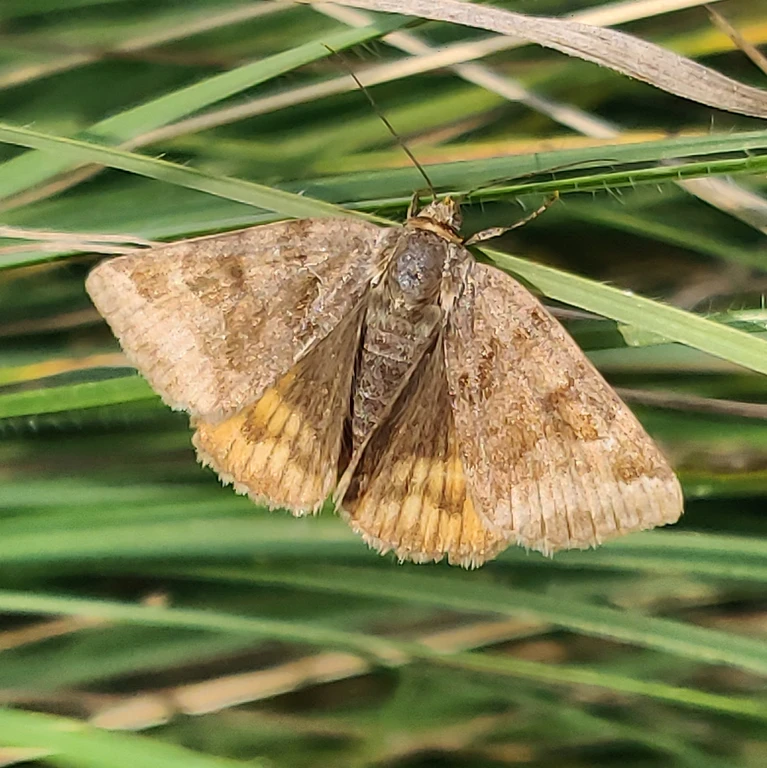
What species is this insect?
Euclidia glyphica
